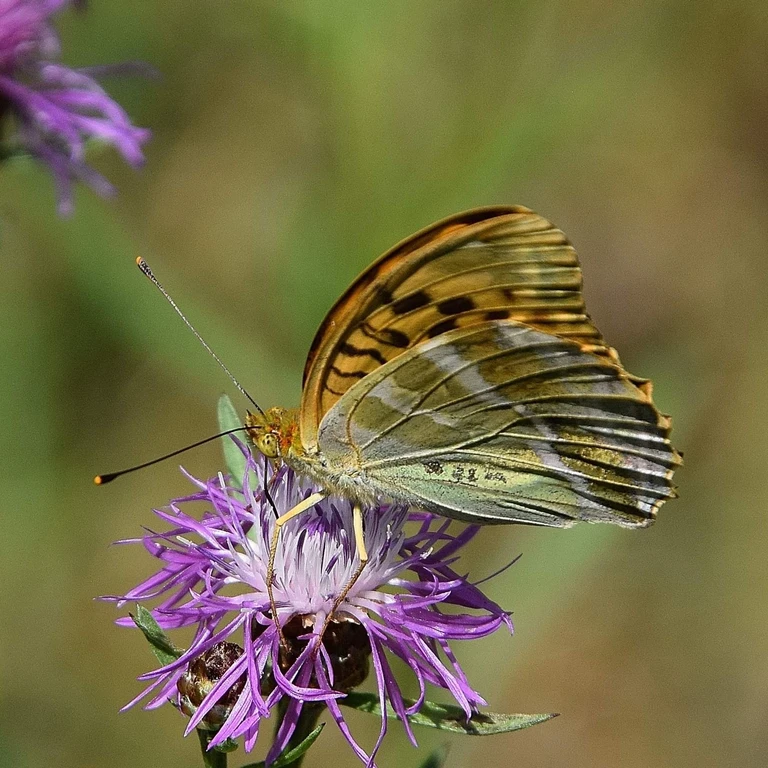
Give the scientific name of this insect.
Argynnis paphia
